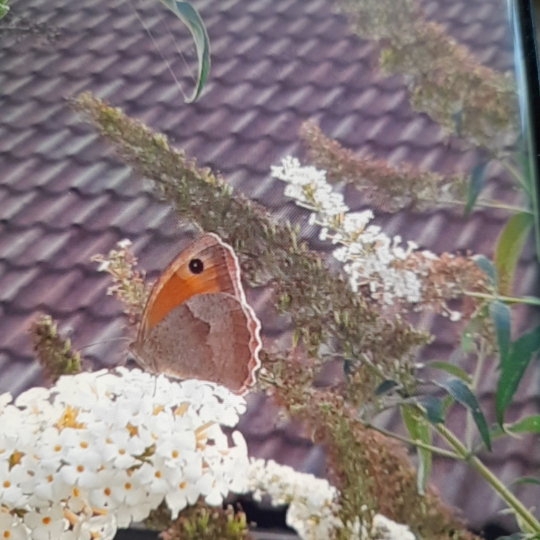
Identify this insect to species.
Maniola jurtina
